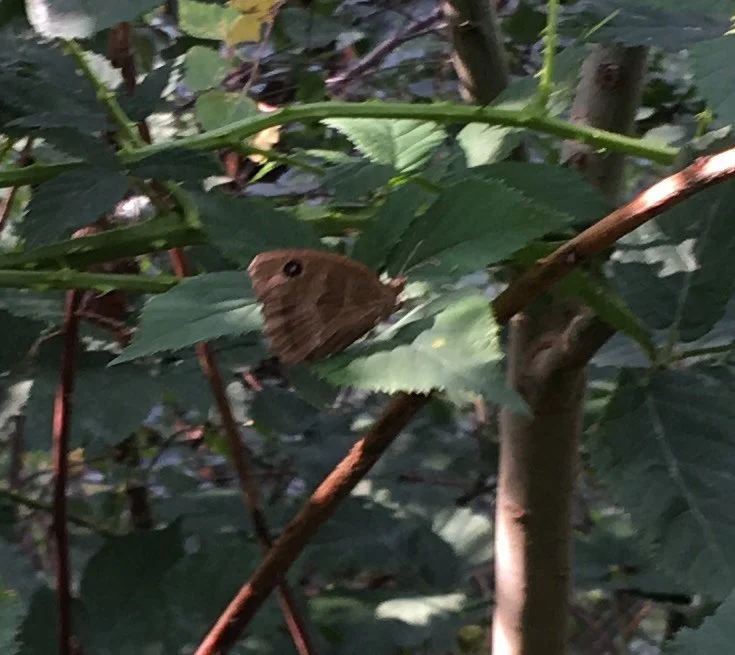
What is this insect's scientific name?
Minois dryas
